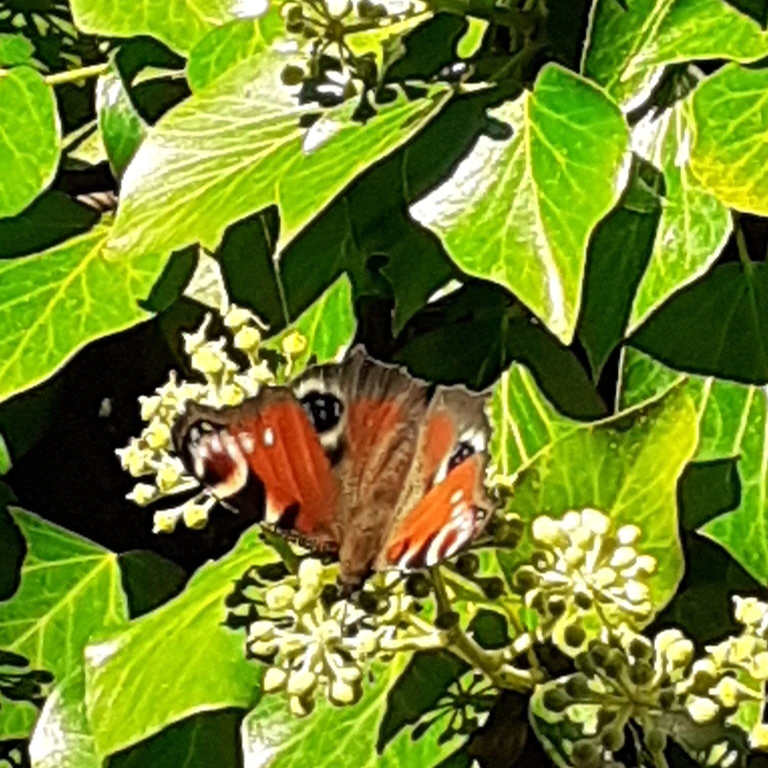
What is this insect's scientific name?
Aglais io
